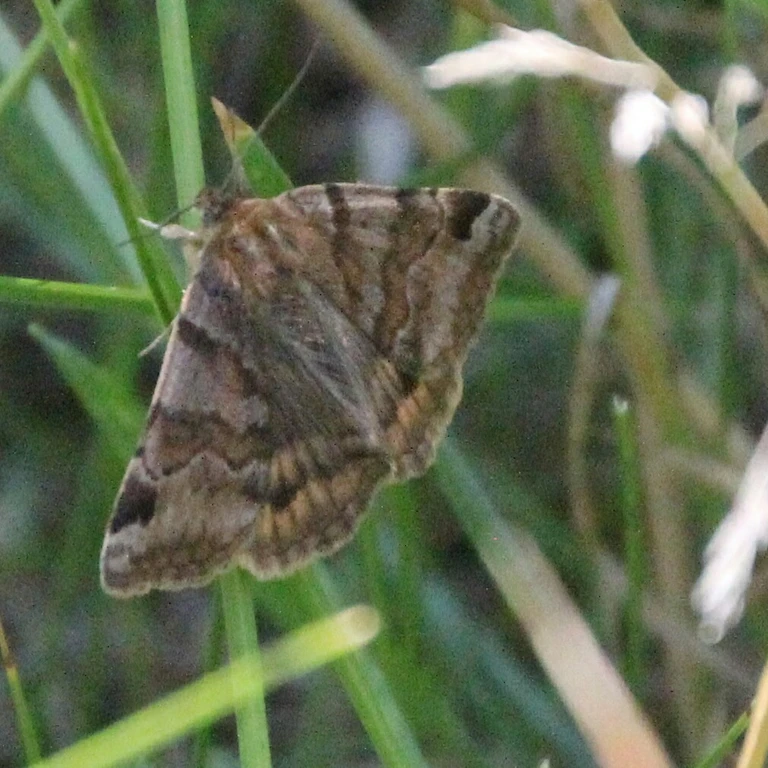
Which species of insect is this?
Euclidia glyphica
